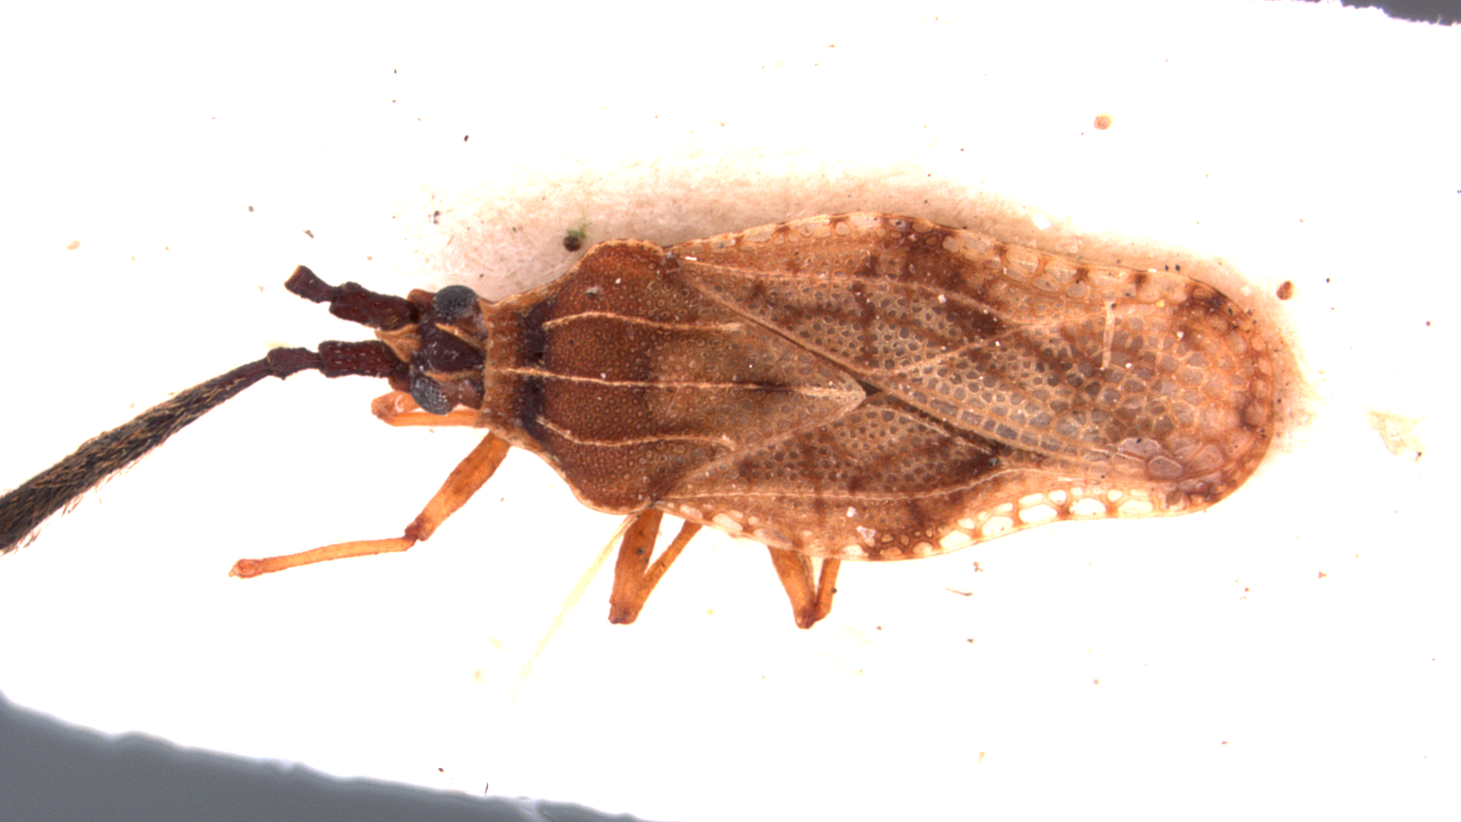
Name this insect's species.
Paracopium hirsutum
